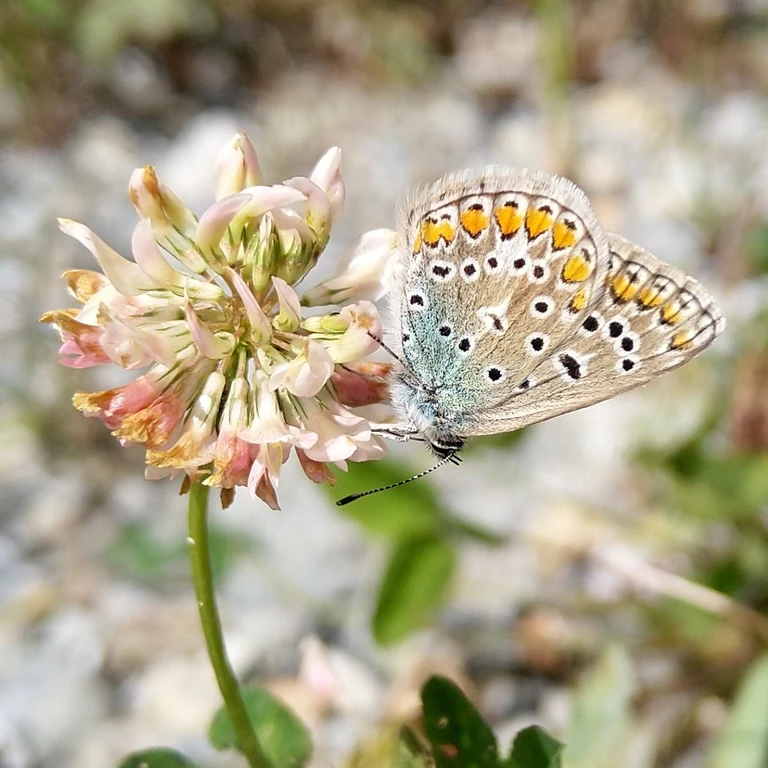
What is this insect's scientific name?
Polyommatus icarus
